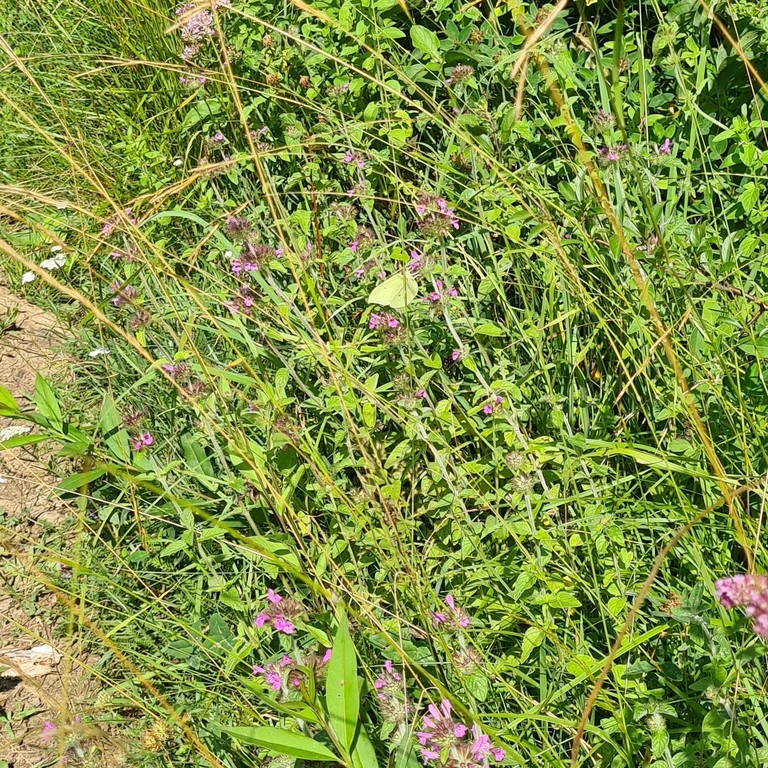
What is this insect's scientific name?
Gonepteryx rhamni
